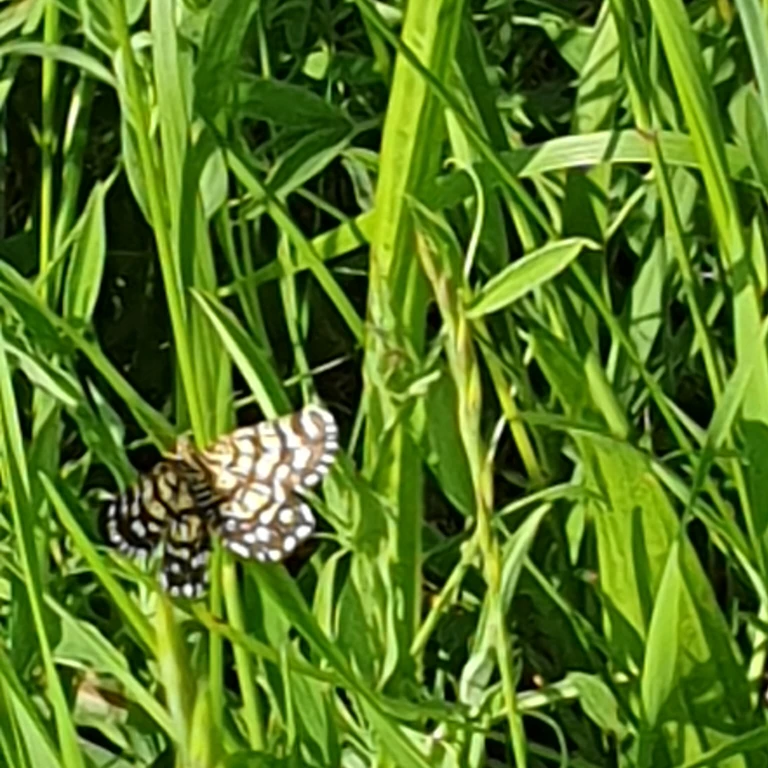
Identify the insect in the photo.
Chiasmia clathrata
